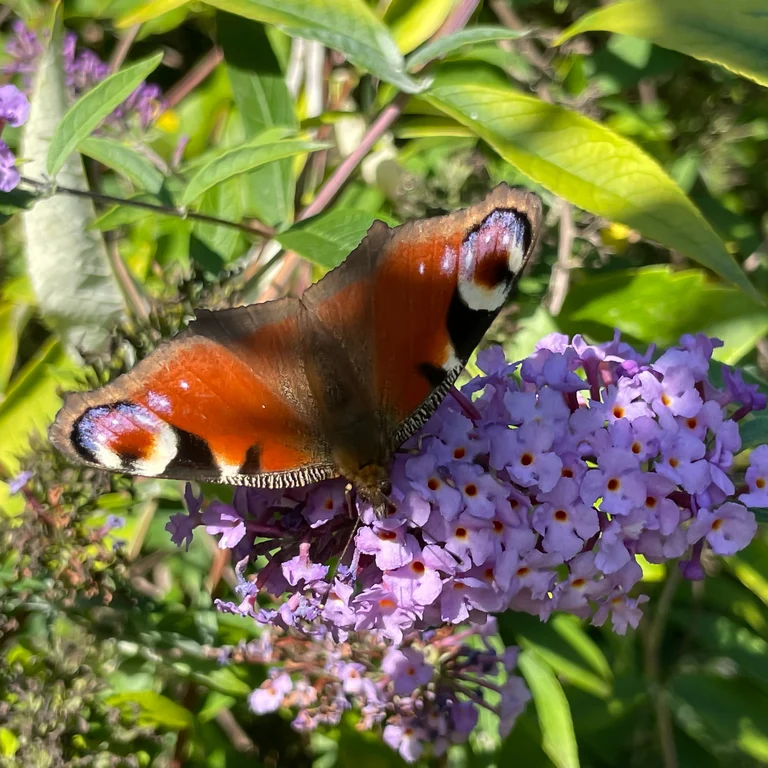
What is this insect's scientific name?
Aglais io
